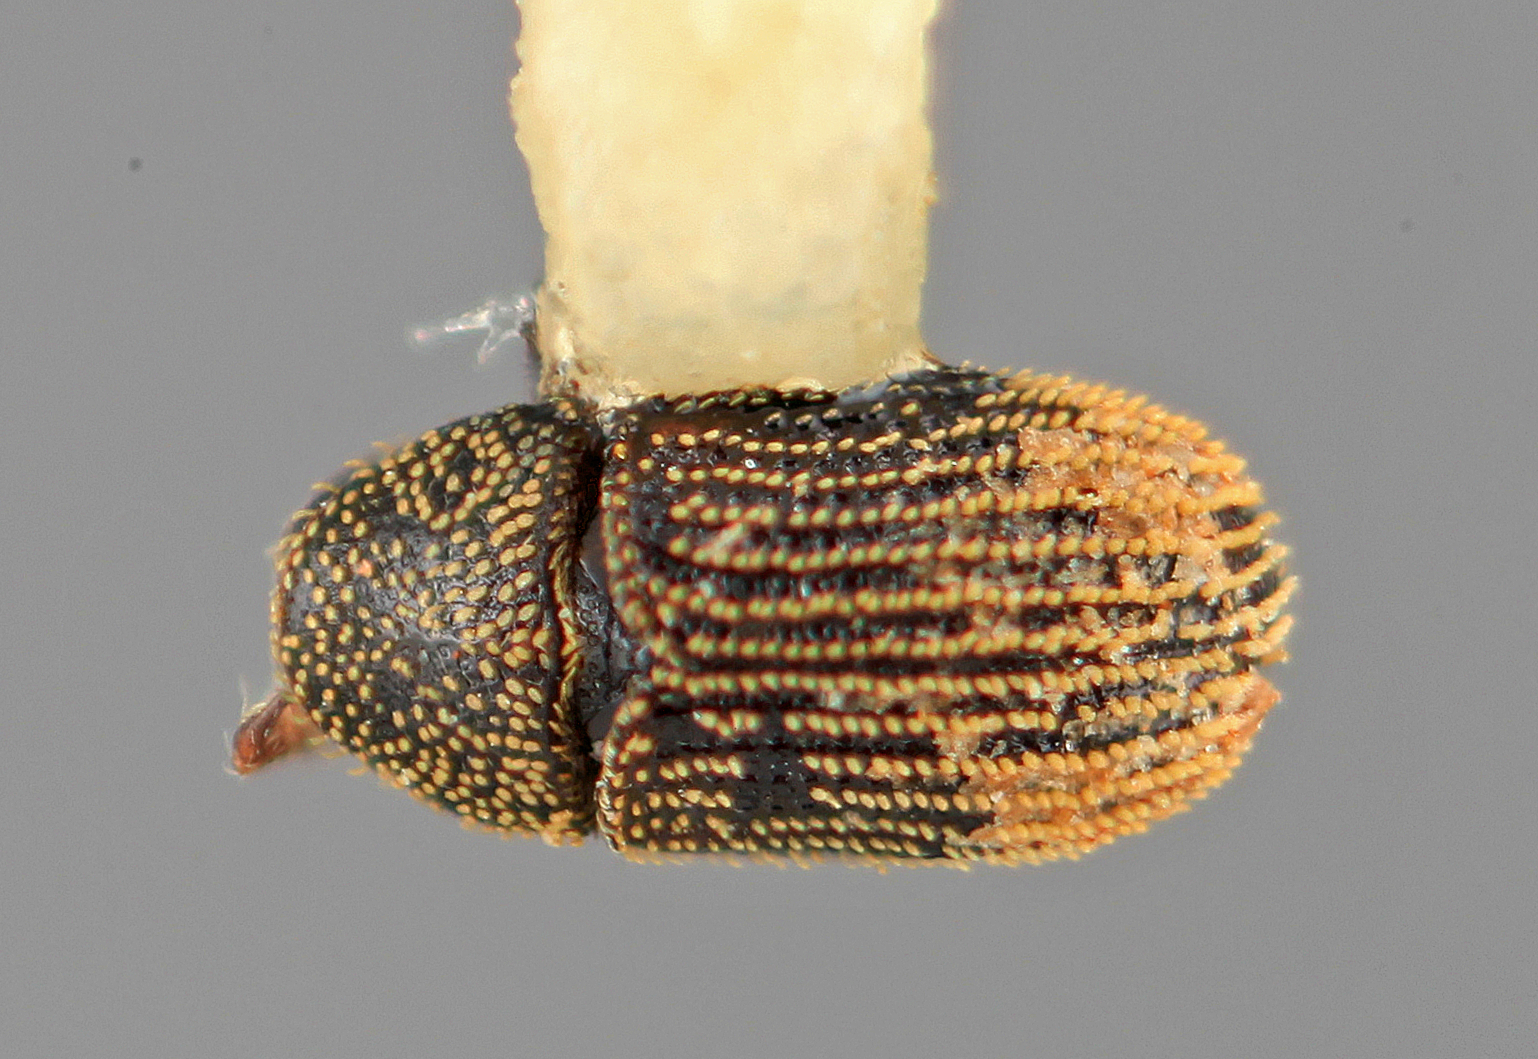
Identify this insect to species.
Phloeotribus squamatus
